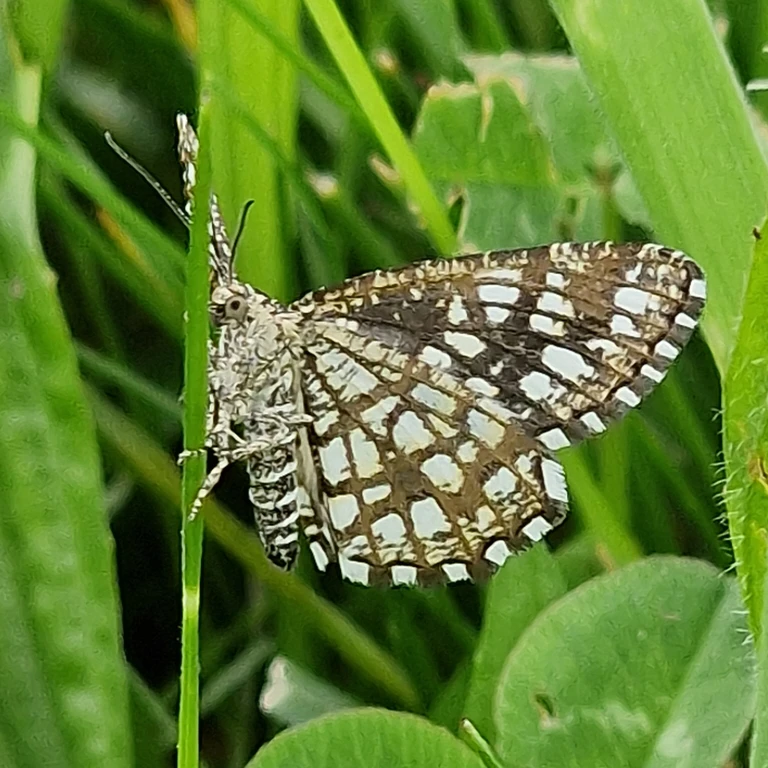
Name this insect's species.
Chiasmia clathrata
